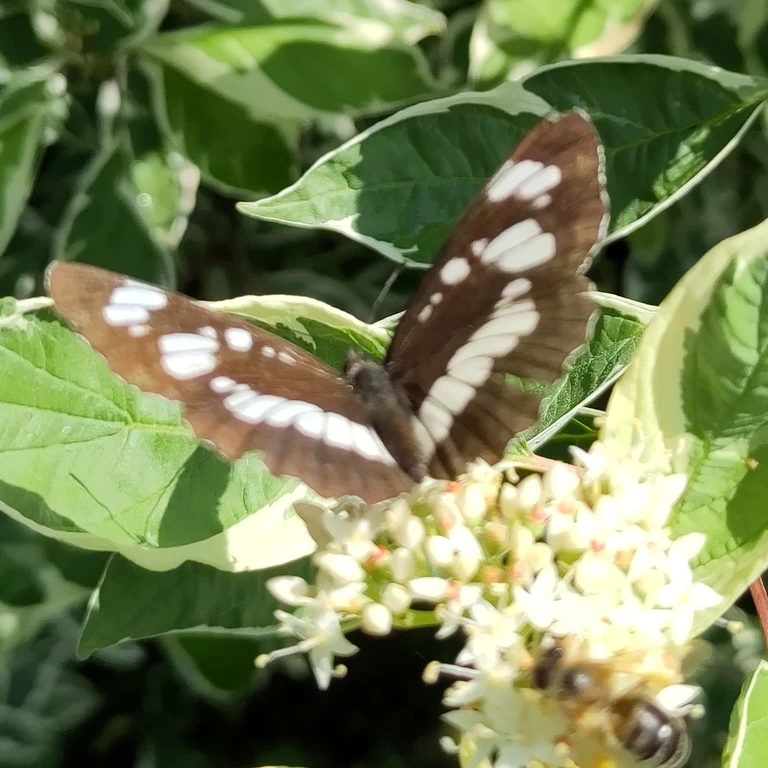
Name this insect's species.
Neptis rivularis
